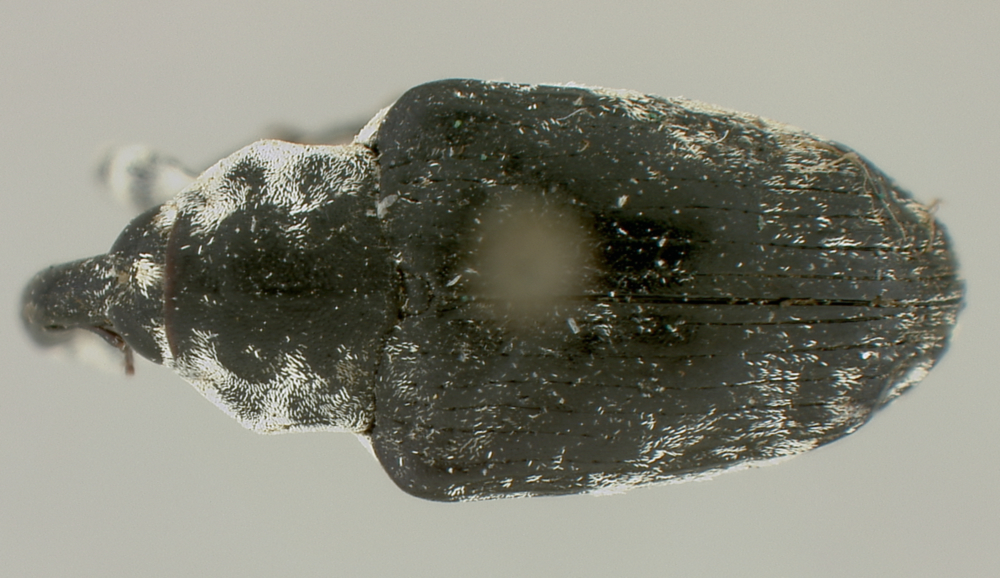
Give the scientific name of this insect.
Peridinetus ecuadoricus
